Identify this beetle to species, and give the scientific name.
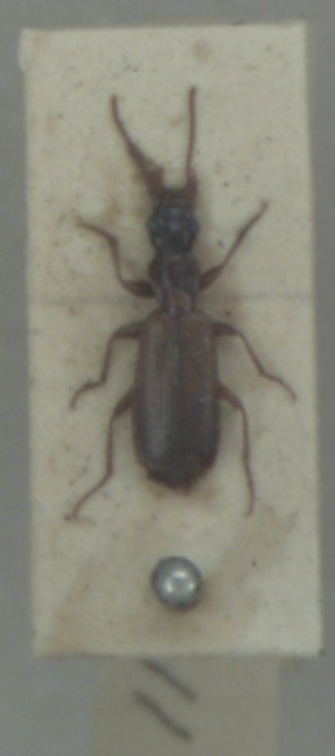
Paradromius linearis
